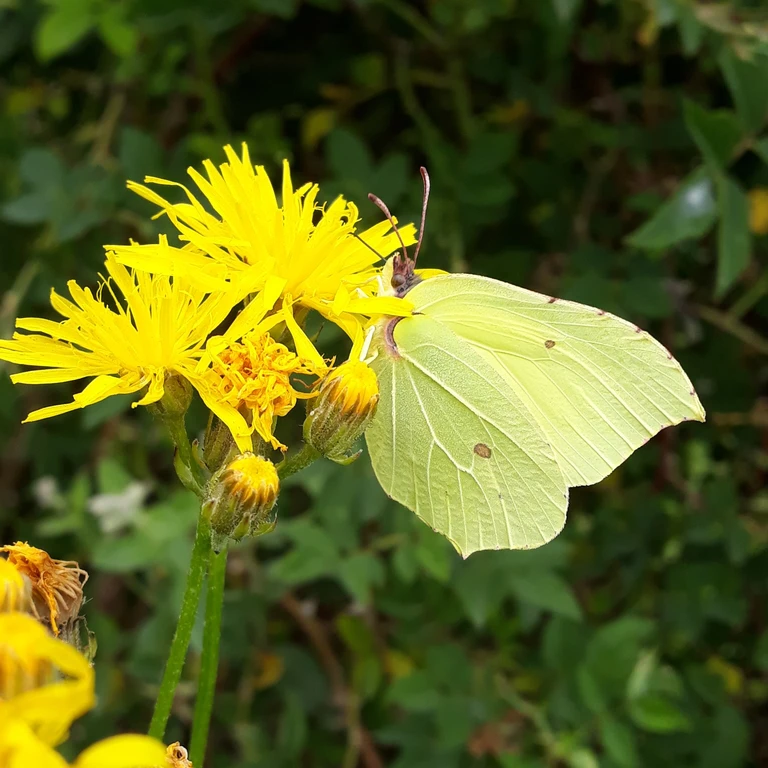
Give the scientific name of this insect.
Gonepteryx rhamni
